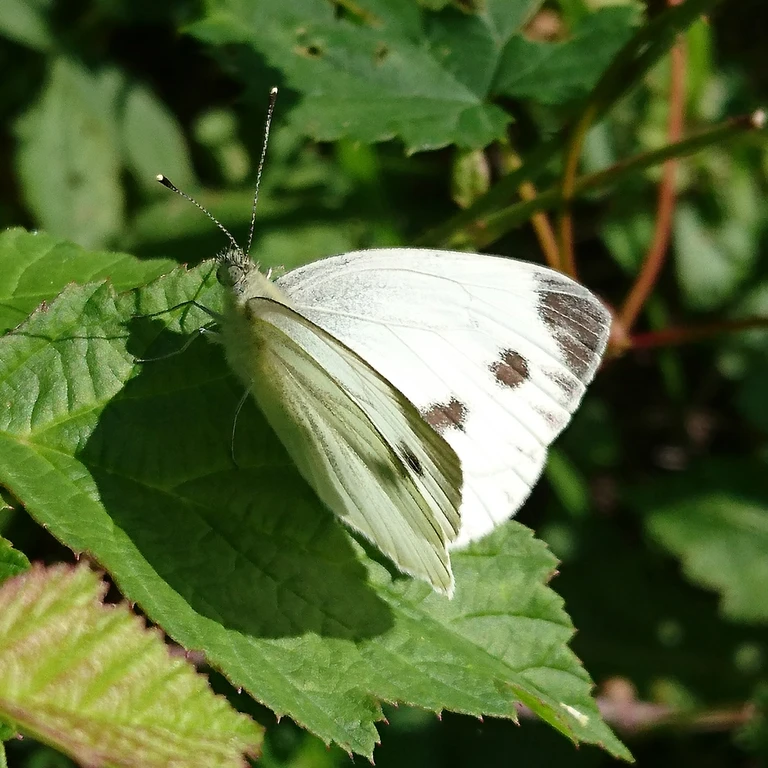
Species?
Pieris napi
